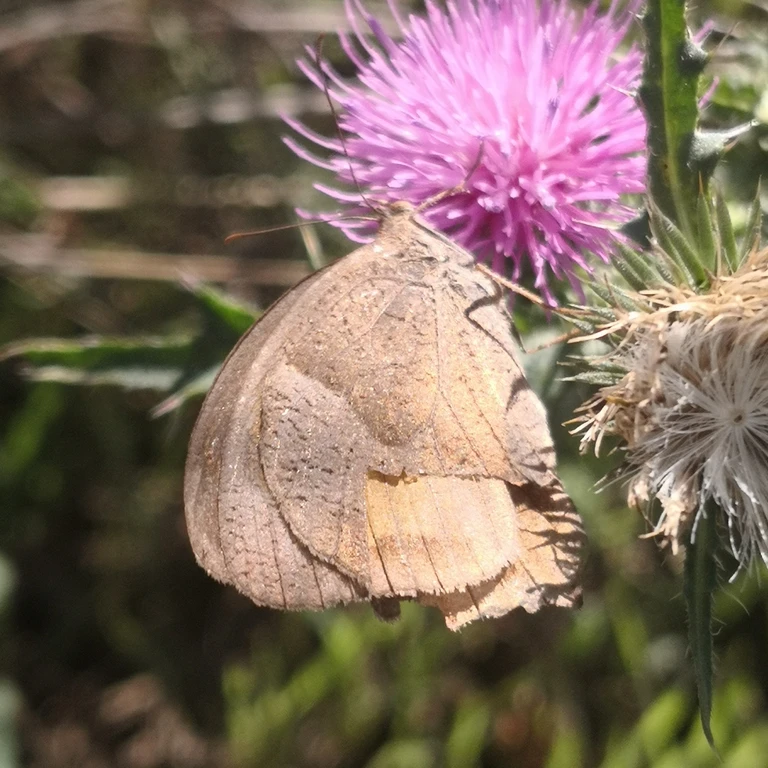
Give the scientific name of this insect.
Maniola jurtina
